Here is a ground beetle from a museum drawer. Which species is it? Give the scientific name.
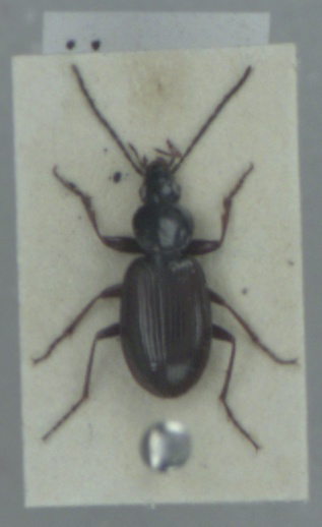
Agonum fuliginosum
